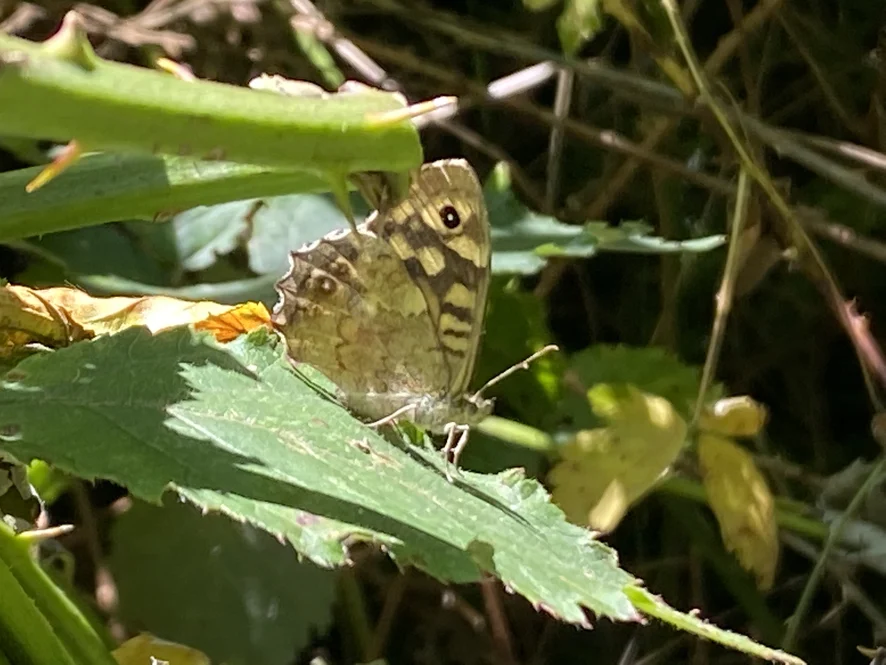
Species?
Pararge aegeria
